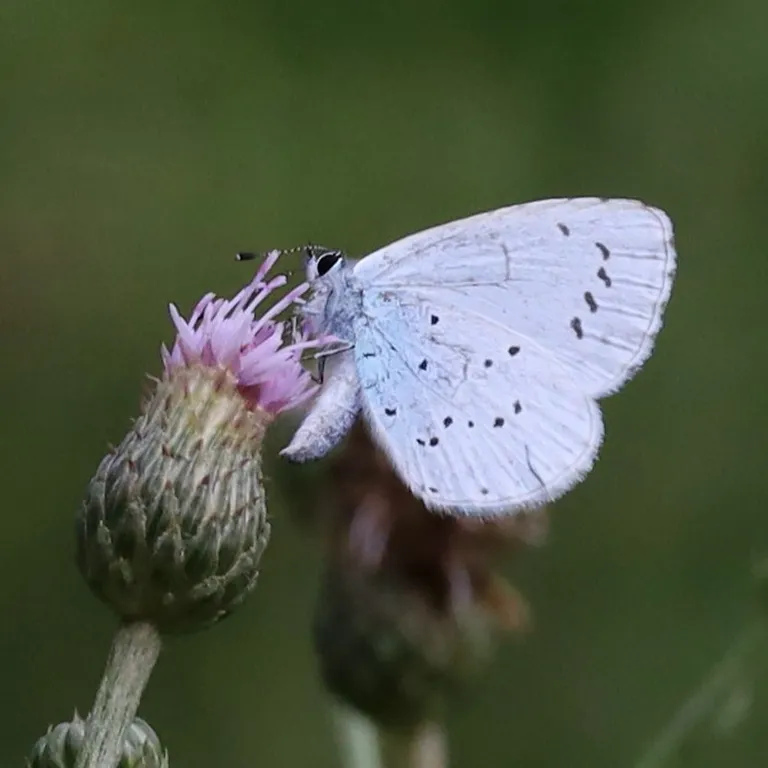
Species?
Celastrina argiolus
